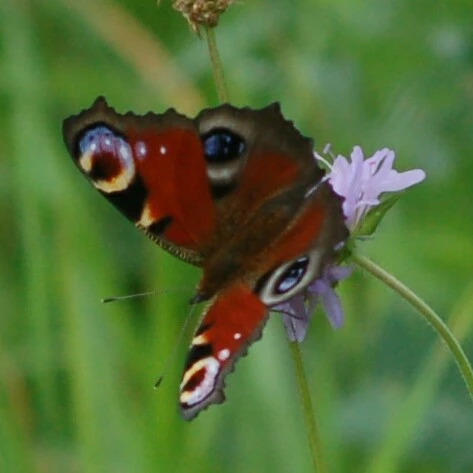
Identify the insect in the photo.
Aglais io
